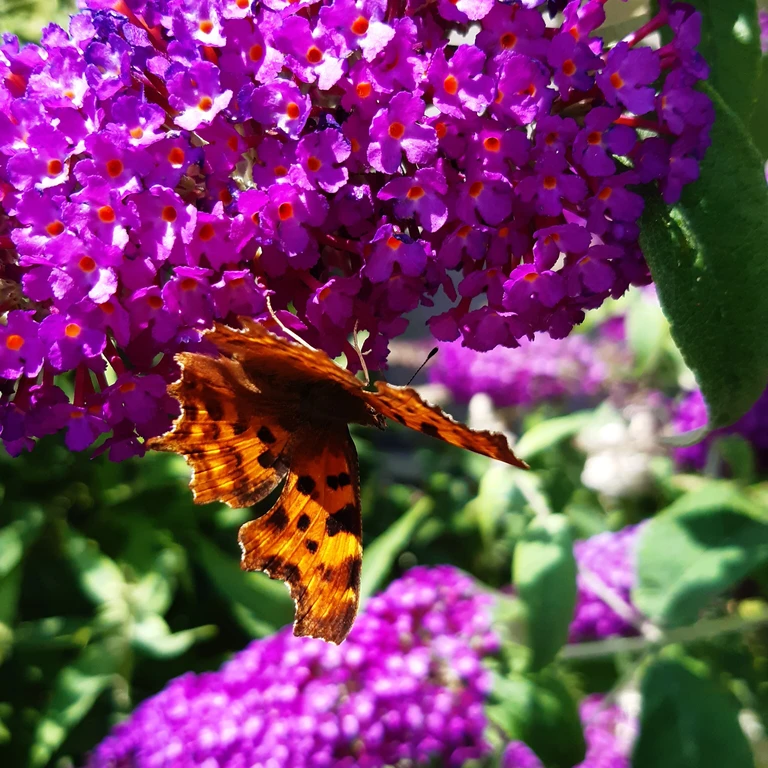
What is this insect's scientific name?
Polygonia c-album
